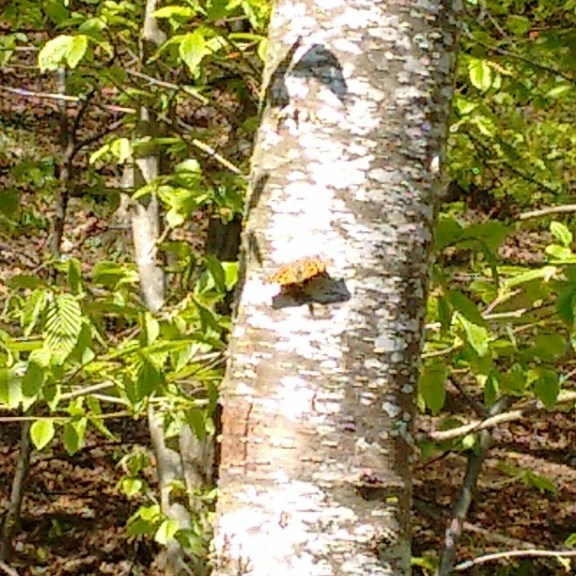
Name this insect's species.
Polygonia c-album
